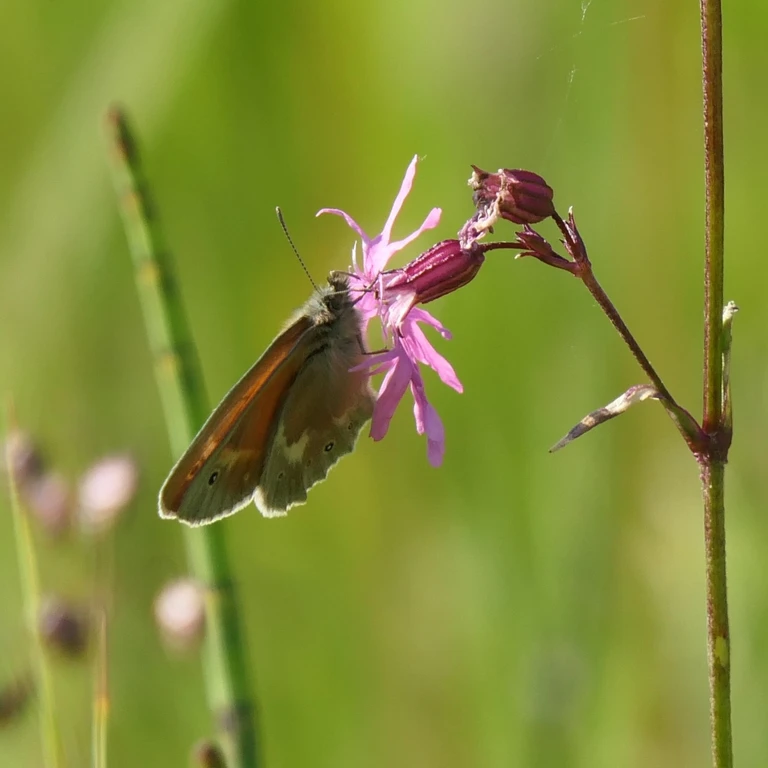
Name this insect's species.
Coenonympha tullia
